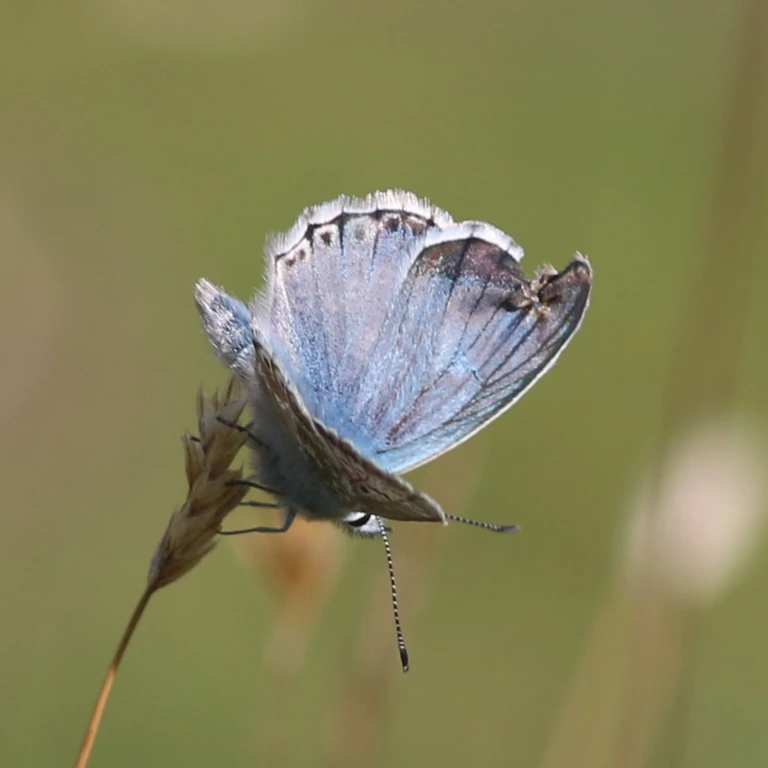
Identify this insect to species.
Lysandra coridon
